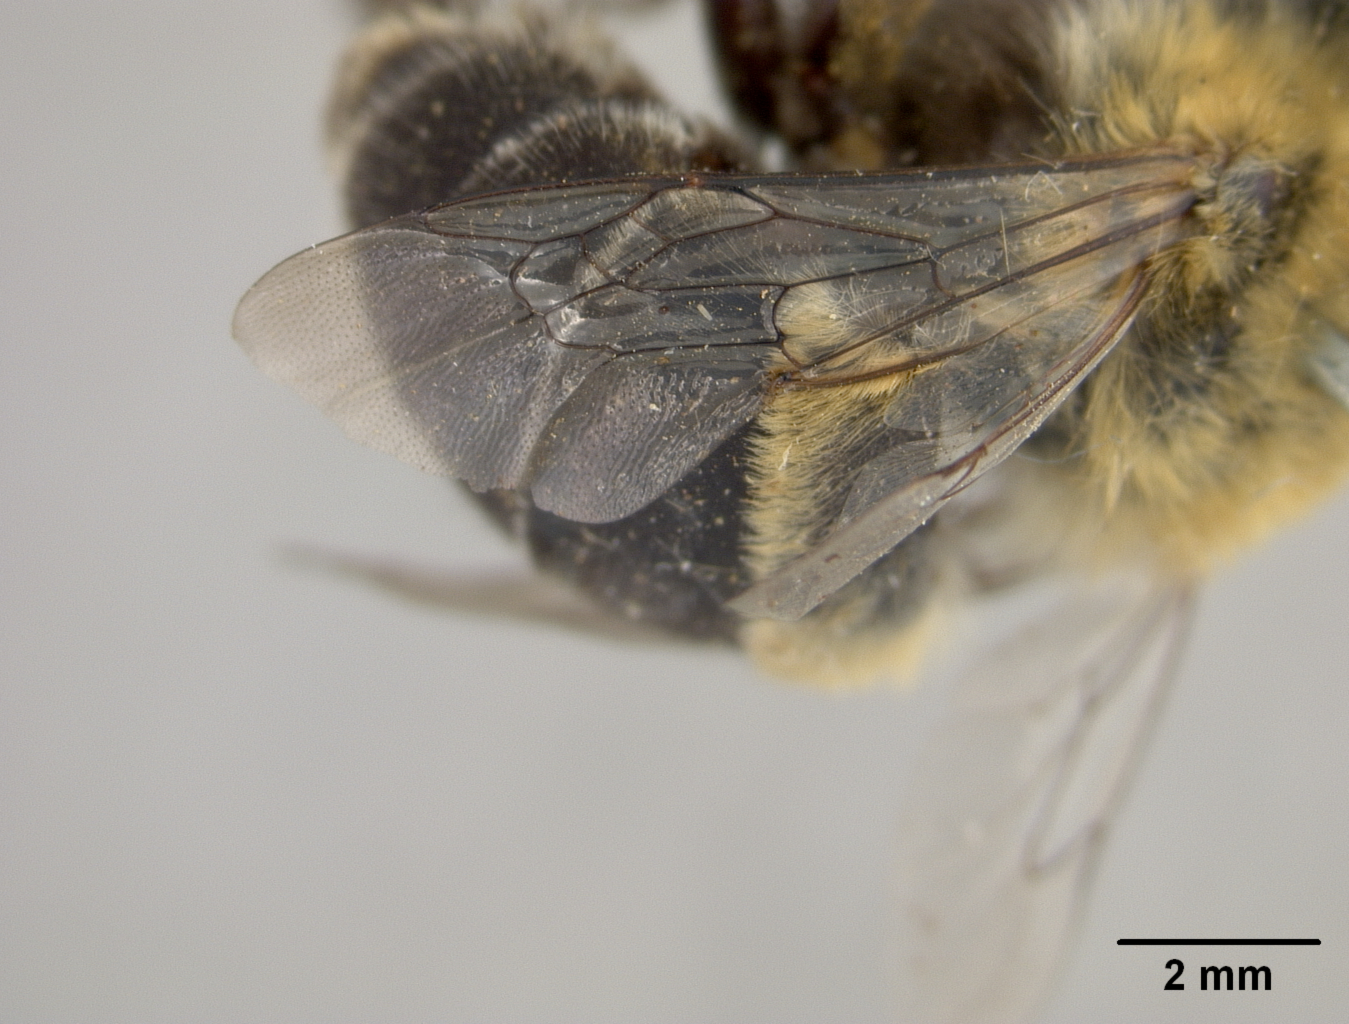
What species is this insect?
Habropoda floridana
